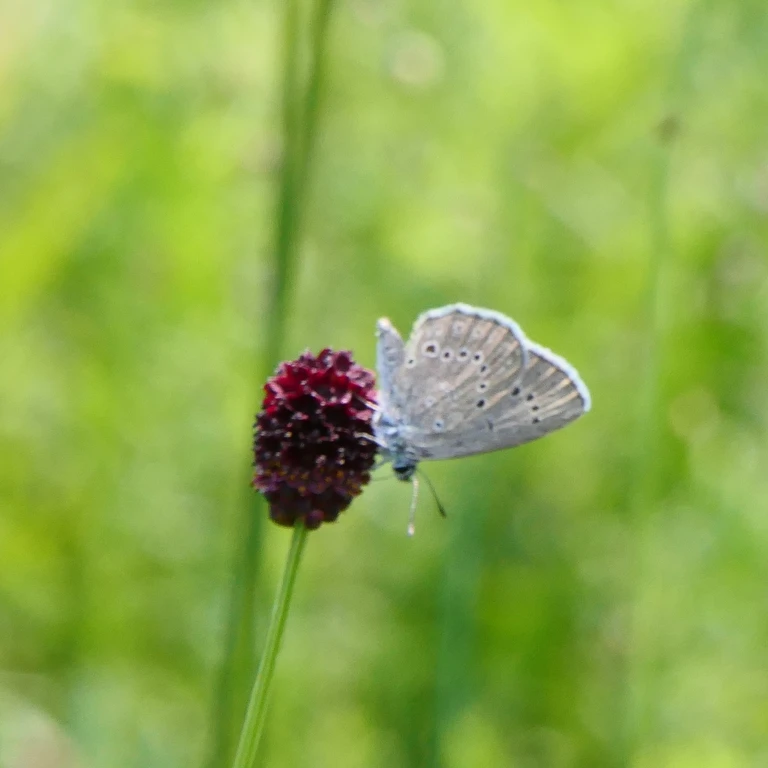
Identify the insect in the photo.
Phengaris teleius
